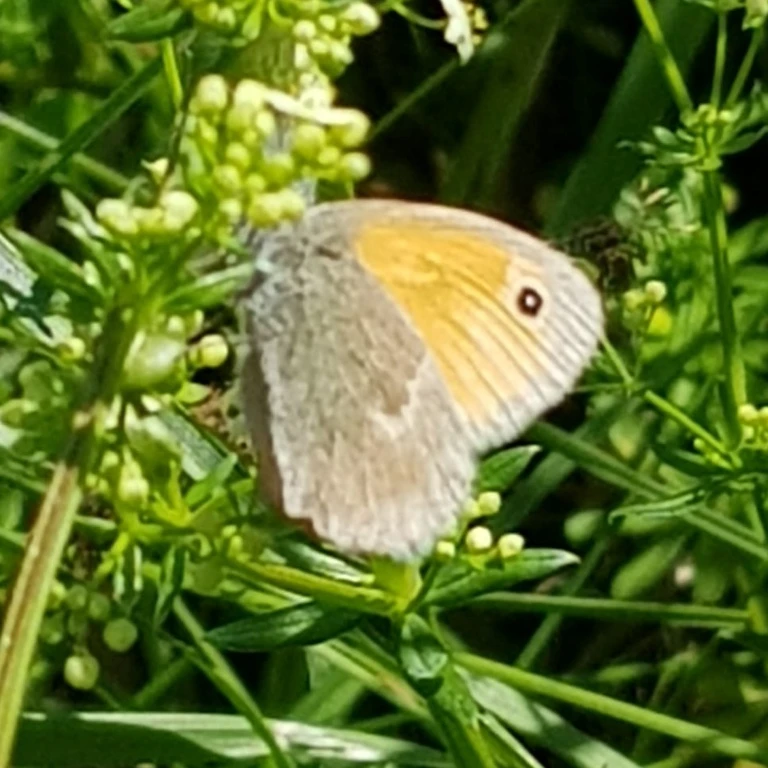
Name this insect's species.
Coenonympha pamphilus
